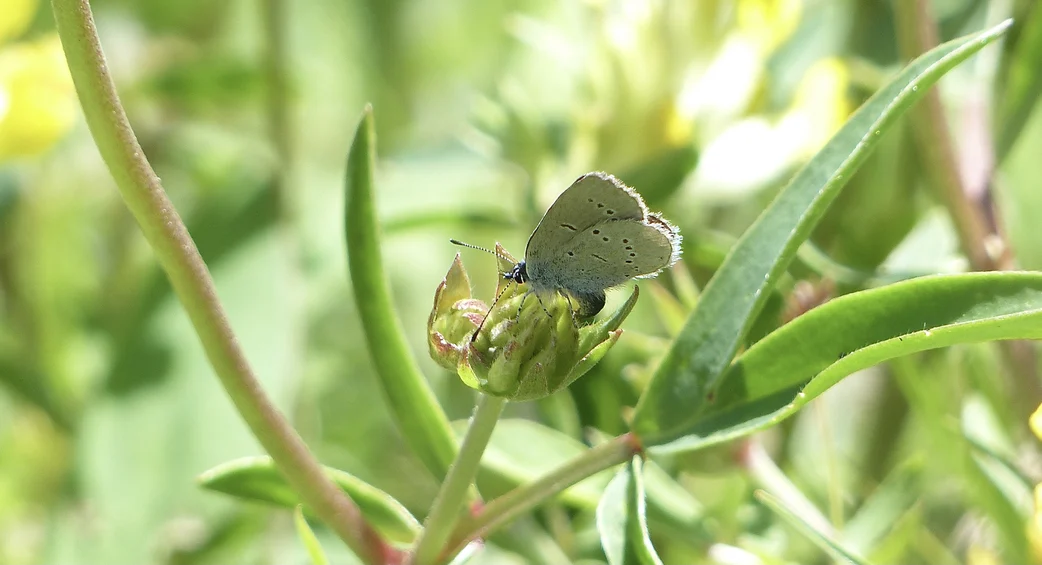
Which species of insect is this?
Cupido minimus
